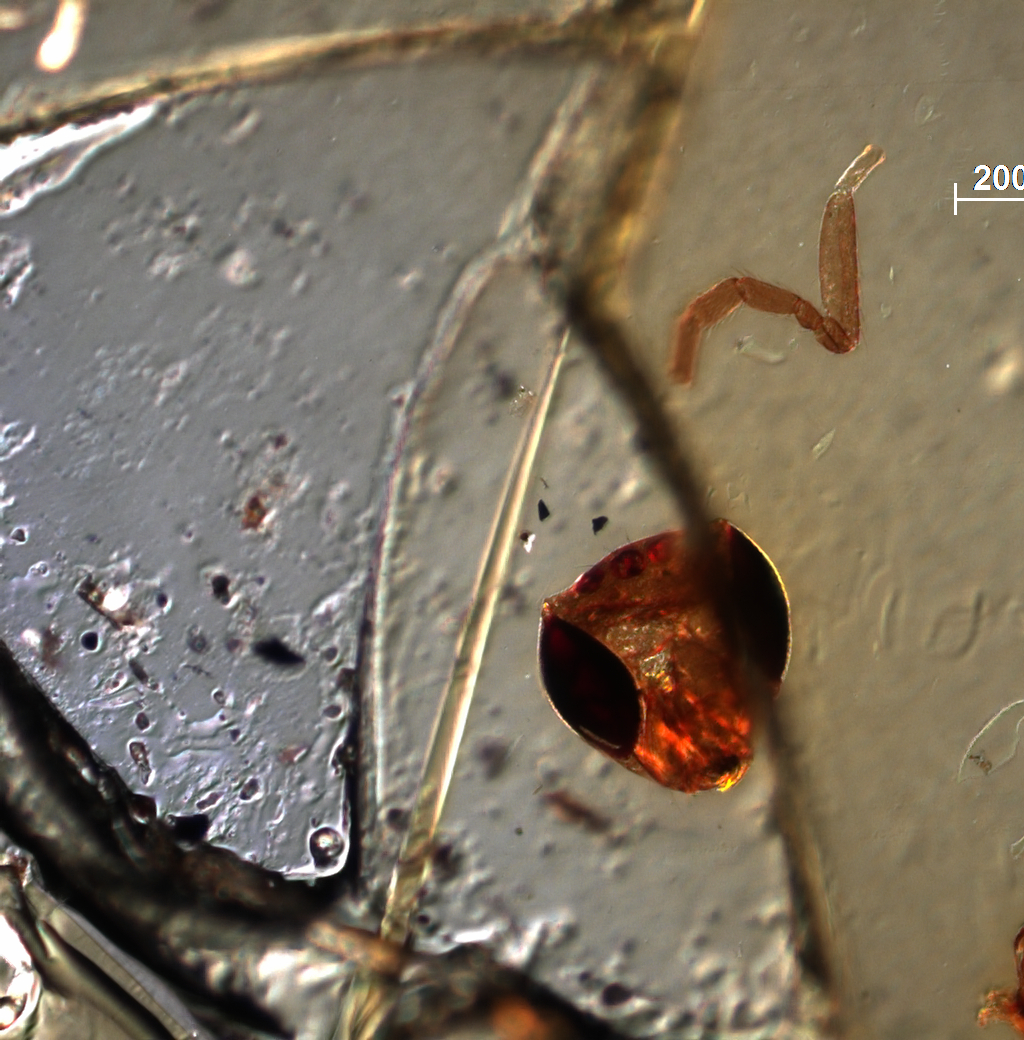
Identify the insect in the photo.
Gonatocerus dolichocerus
